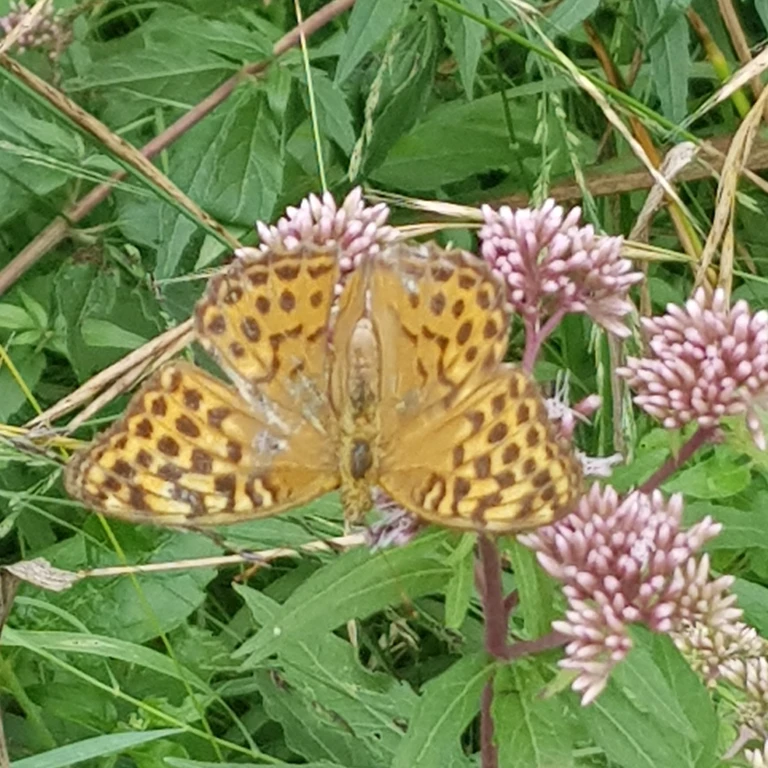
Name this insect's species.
Argynnis paphia
